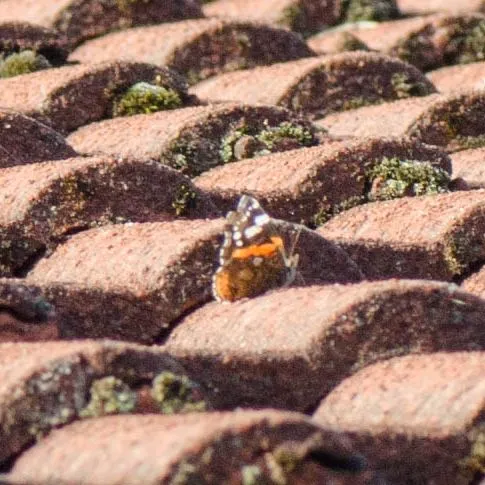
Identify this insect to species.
Vanessa atalanta
